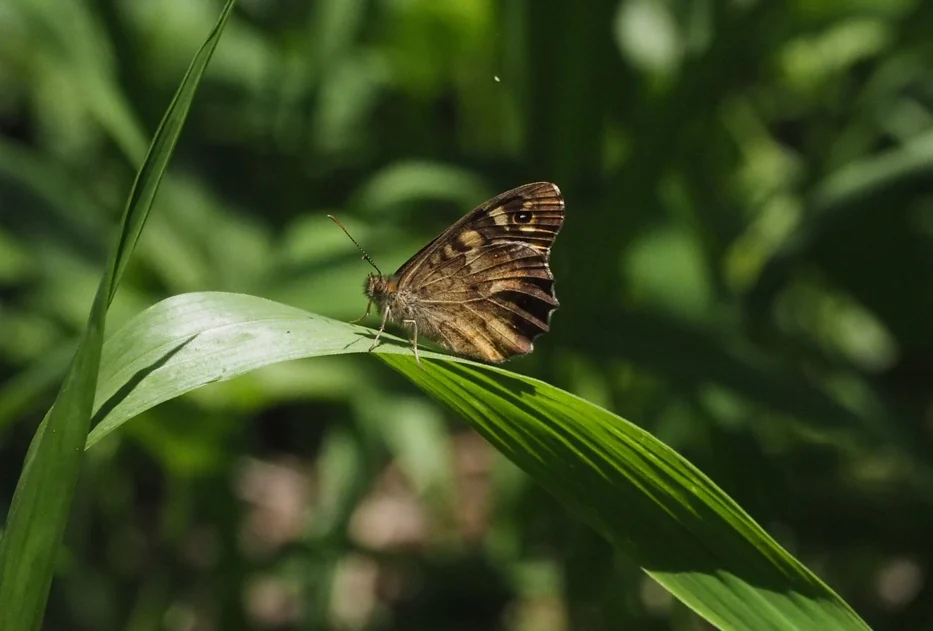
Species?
Pararge aegeria
